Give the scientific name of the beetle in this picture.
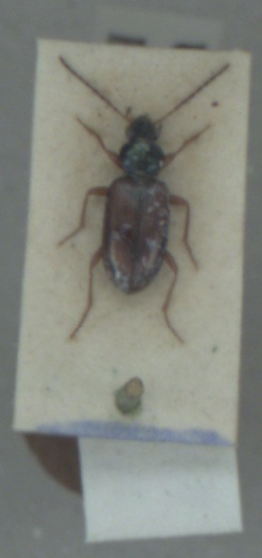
Bembidion testaceum
